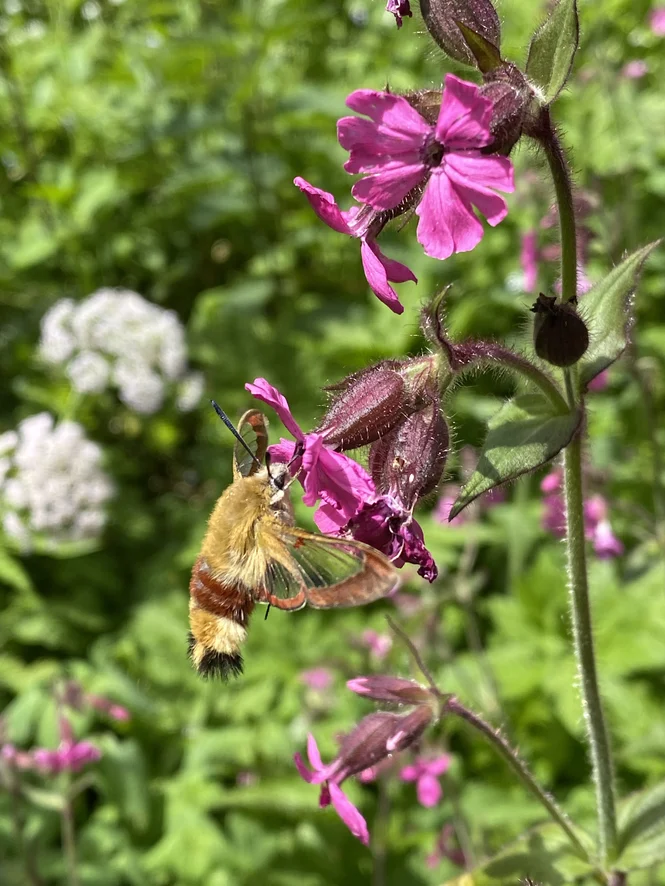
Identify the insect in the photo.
Hemaris fuciformis
